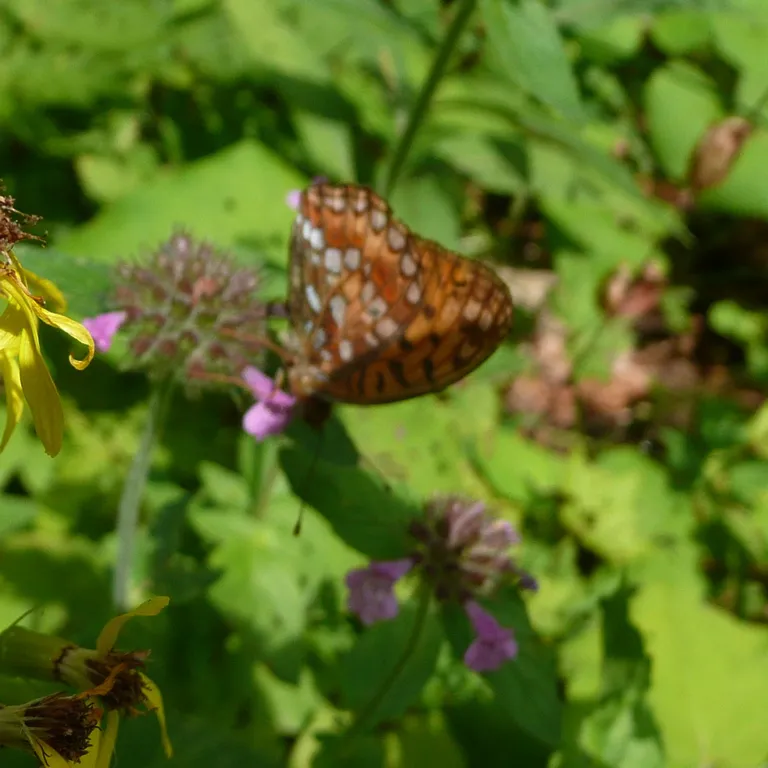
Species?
Fabriciana adippe
